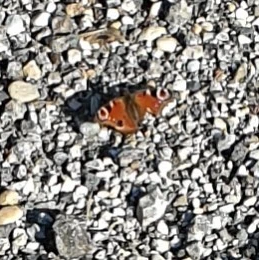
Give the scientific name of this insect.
Aglais io
